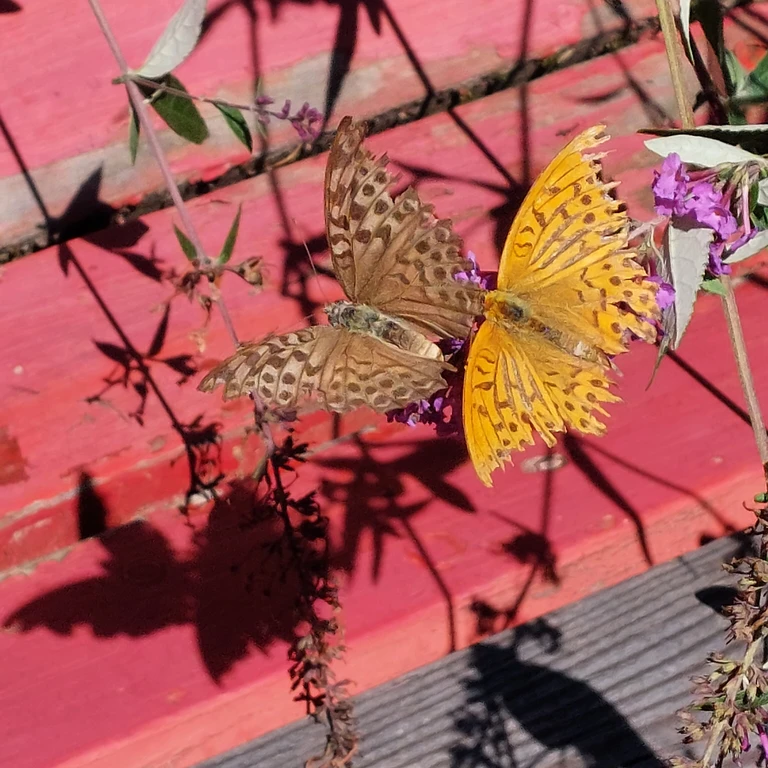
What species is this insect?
Argynnis paphia
